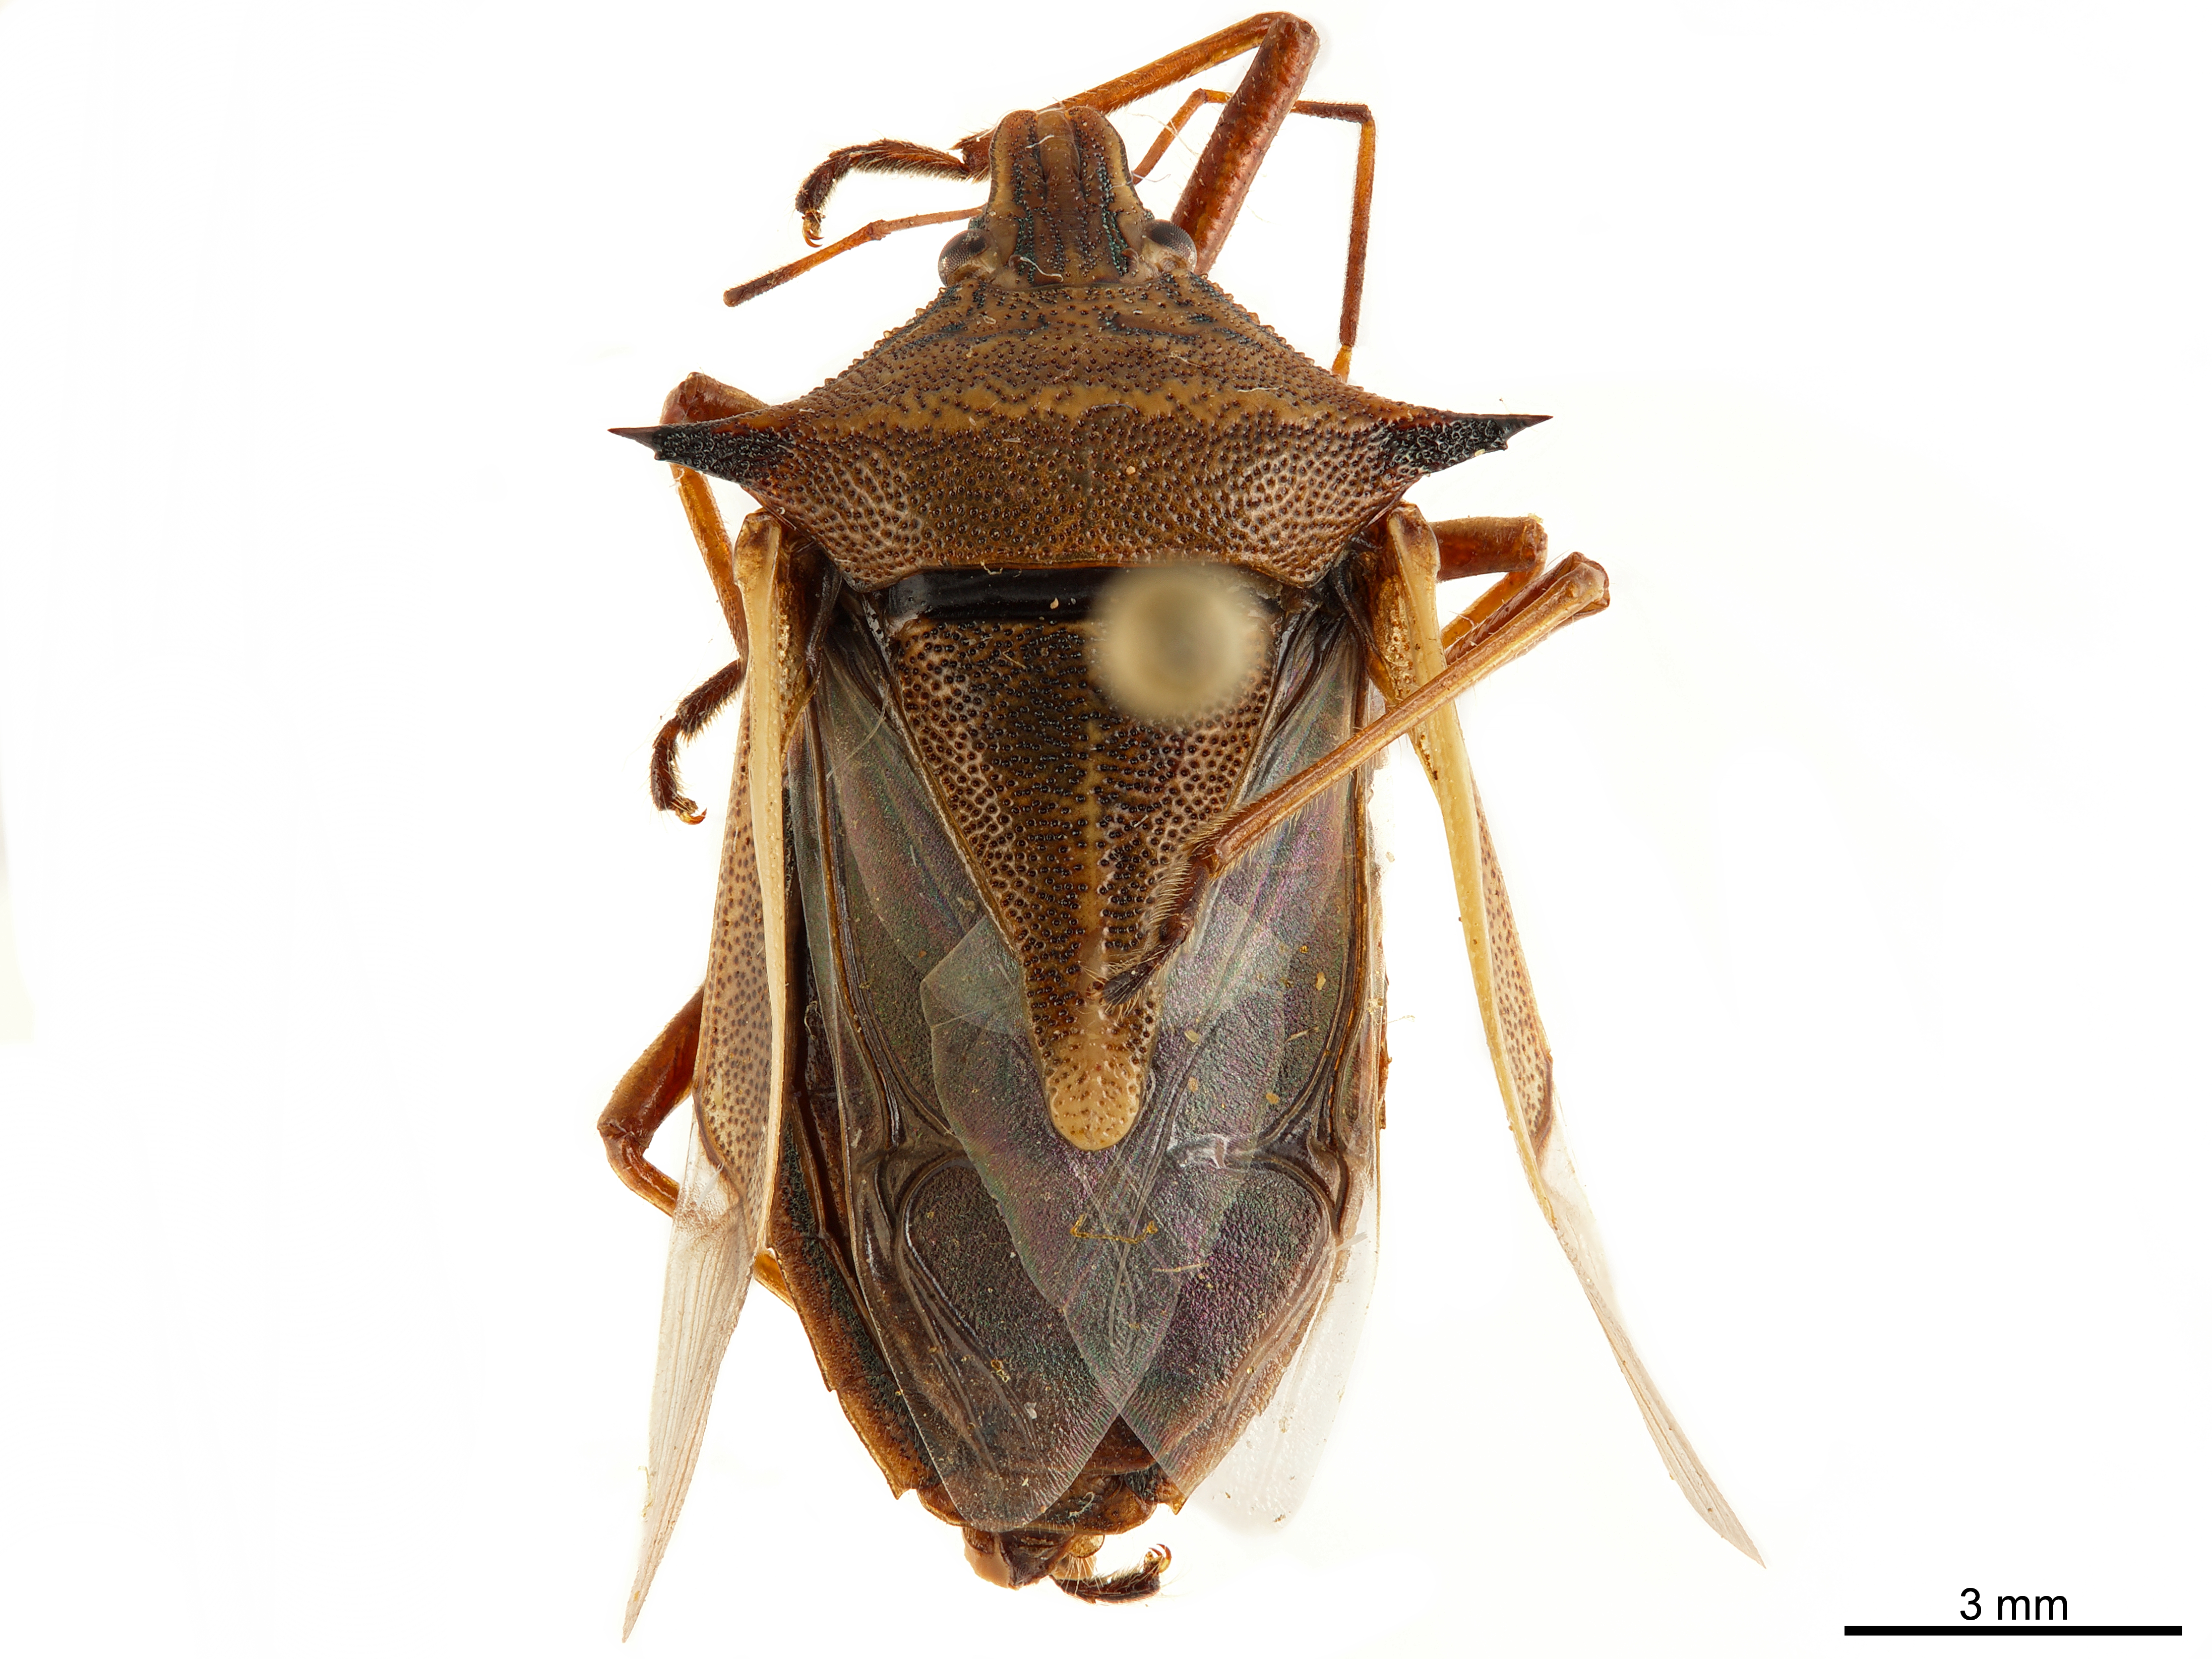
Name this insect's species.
Andrallus spinidens
